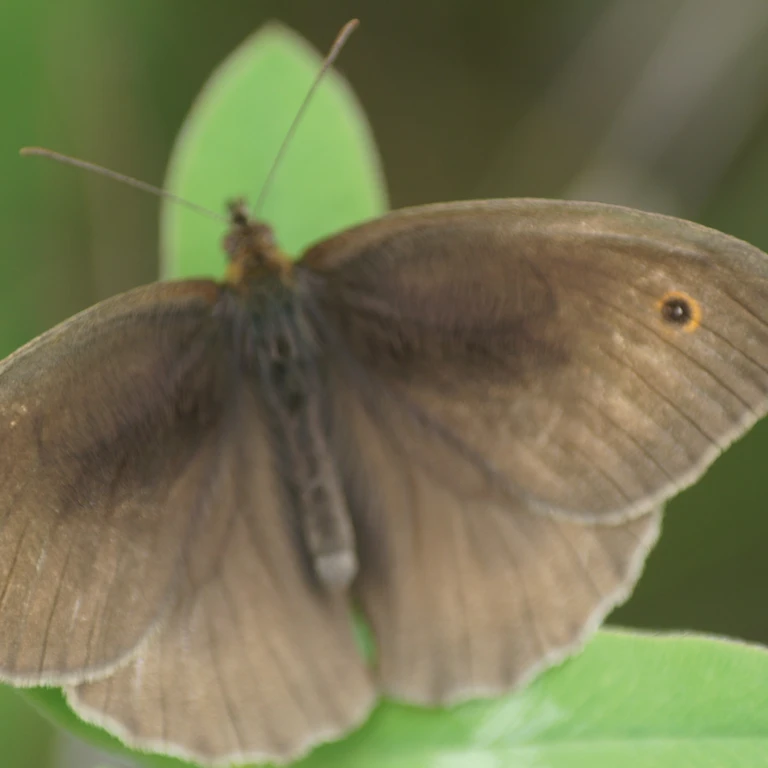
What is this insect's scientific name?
Maniola jurtina
